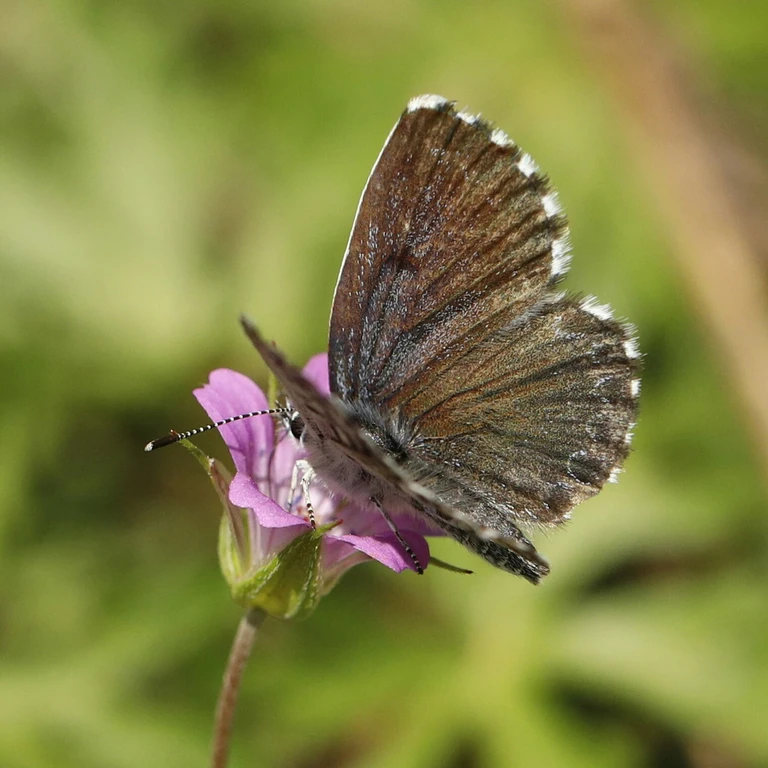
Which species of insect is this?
Scolitantides orion
